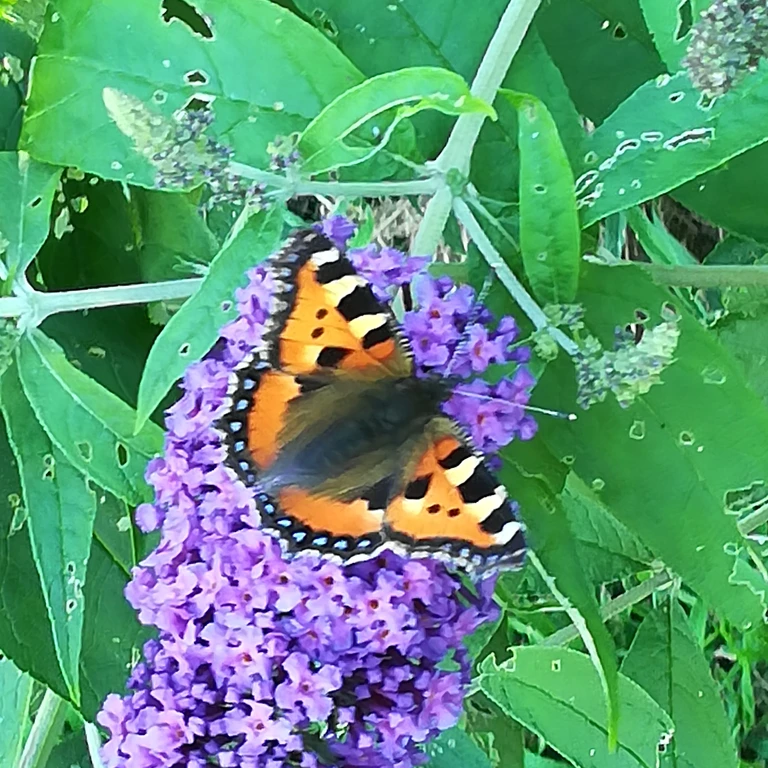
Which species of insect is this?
Aglais urticae
